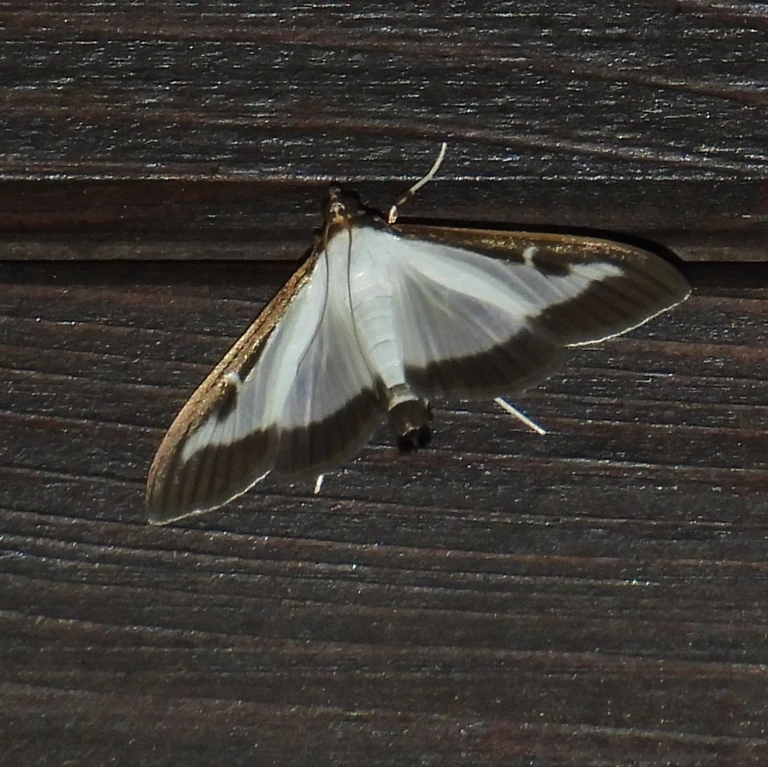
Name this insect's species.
Cydalima perspectalis
